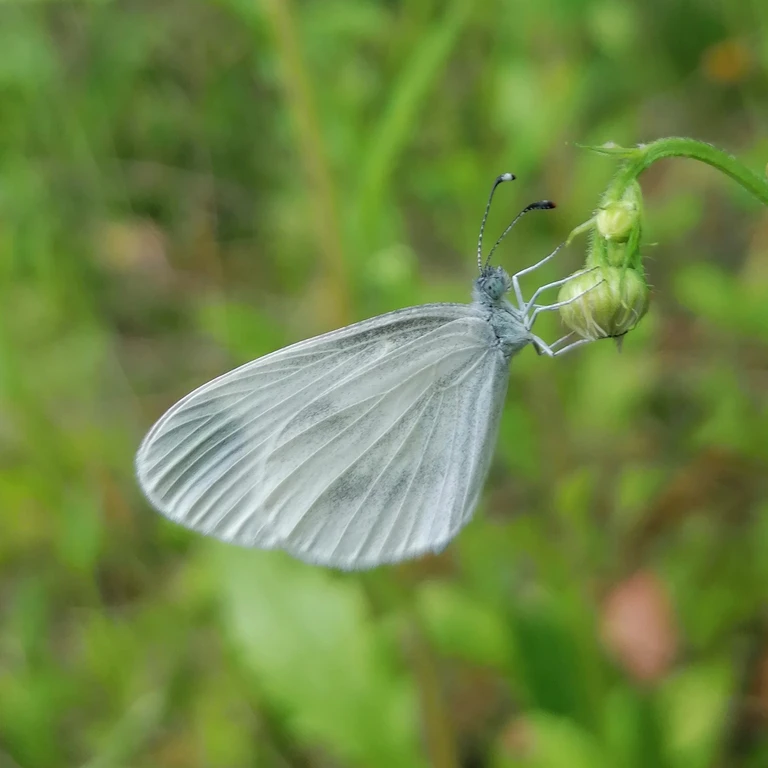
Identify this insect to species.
Leptidea sinapis/juvernica
